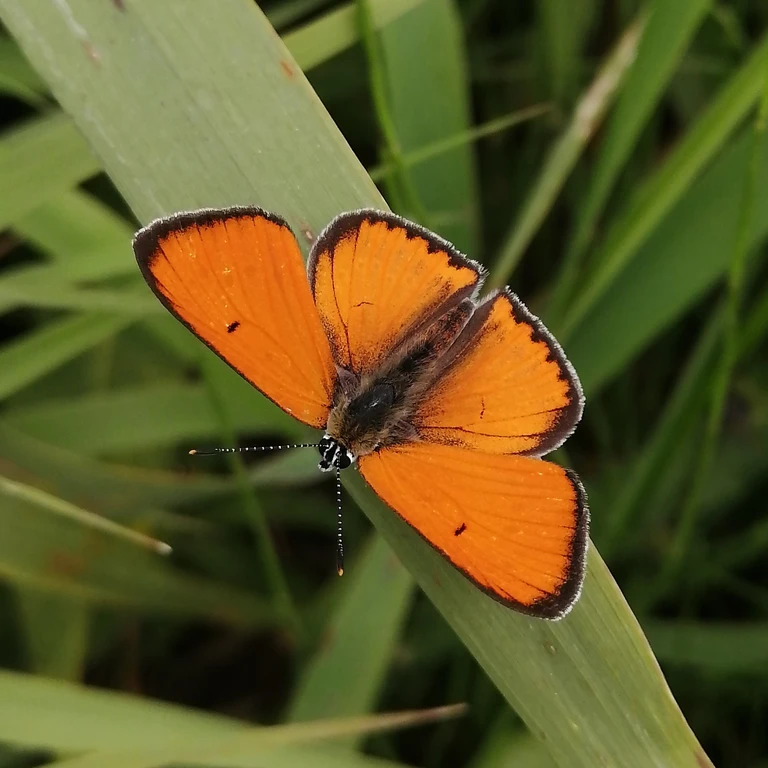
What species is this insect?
Lycaena dispar
